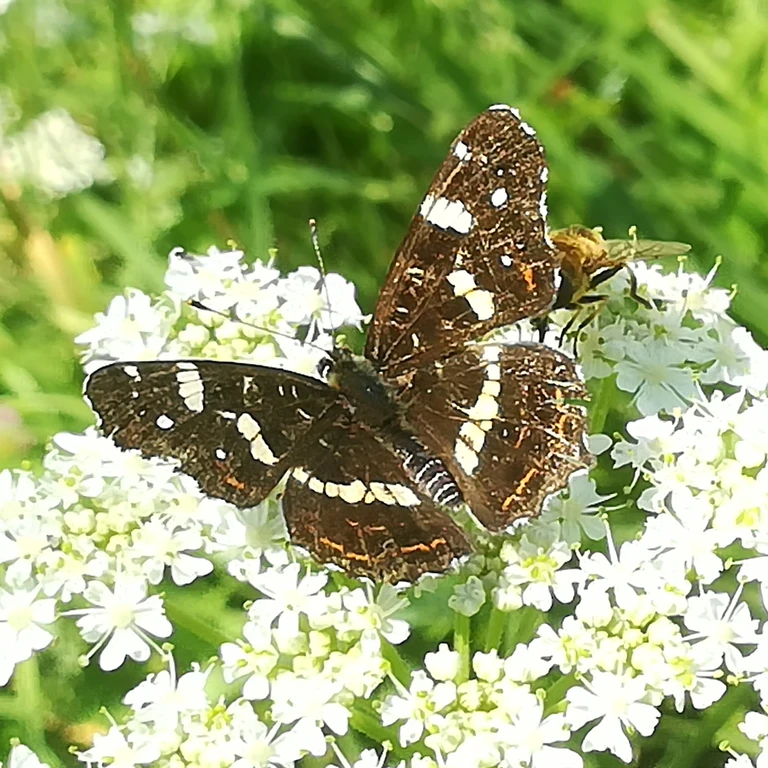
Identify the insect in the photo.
Araschnia levana
